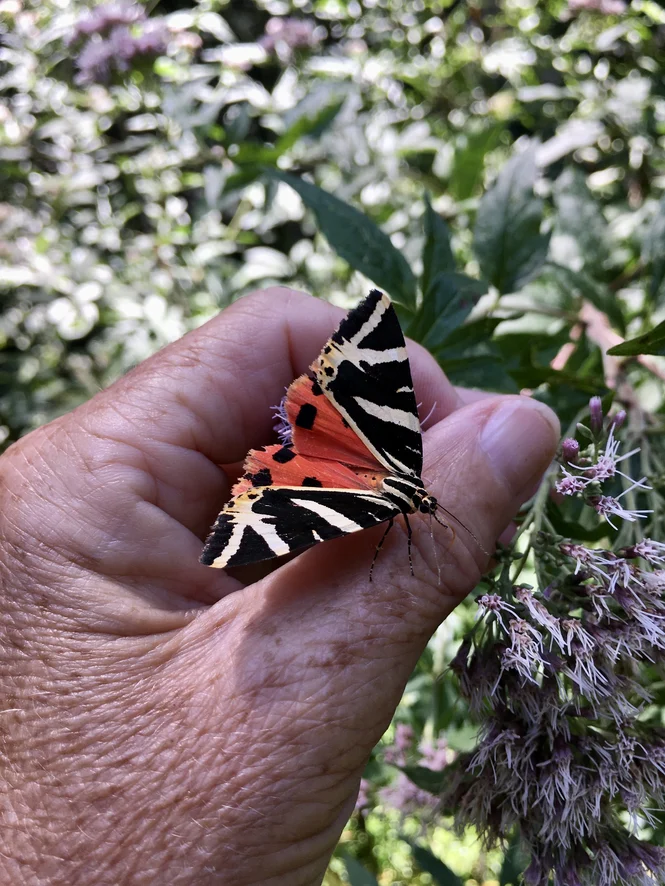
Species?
Euplagia quadripunctaria
